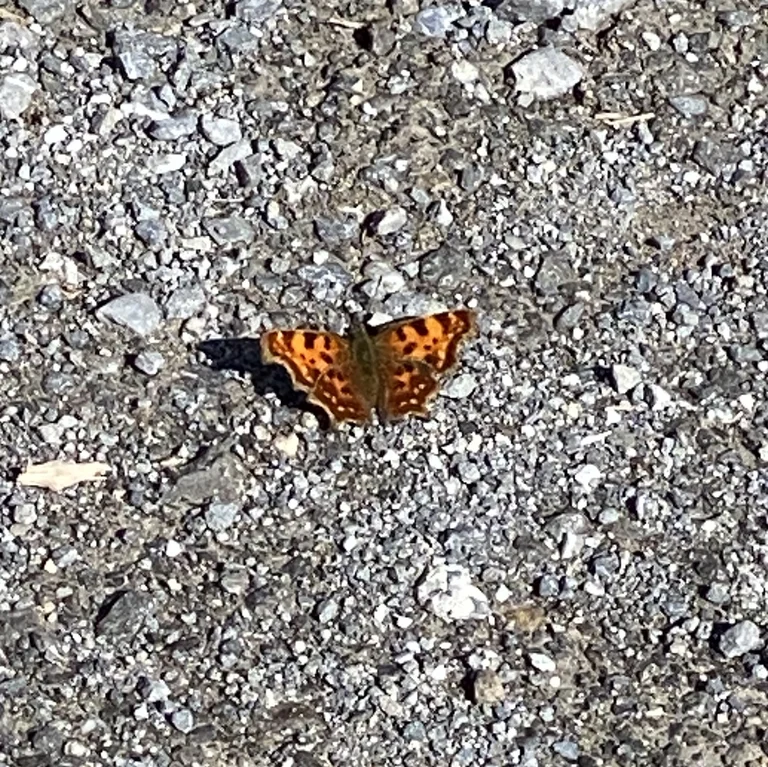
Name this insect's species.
Polygonia c-album
